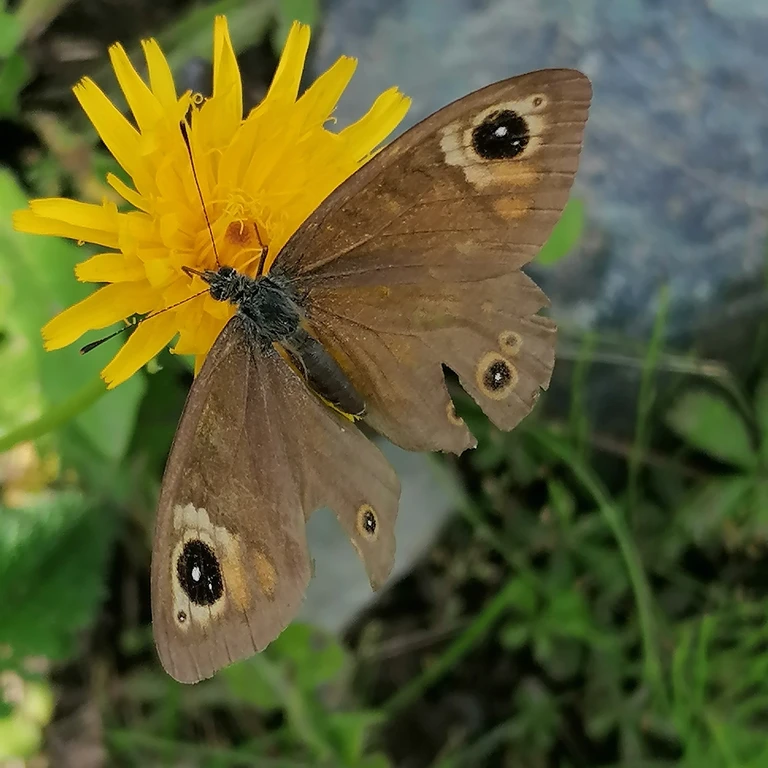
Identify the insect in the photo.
Lasiommata maera (also Pararge maera)
